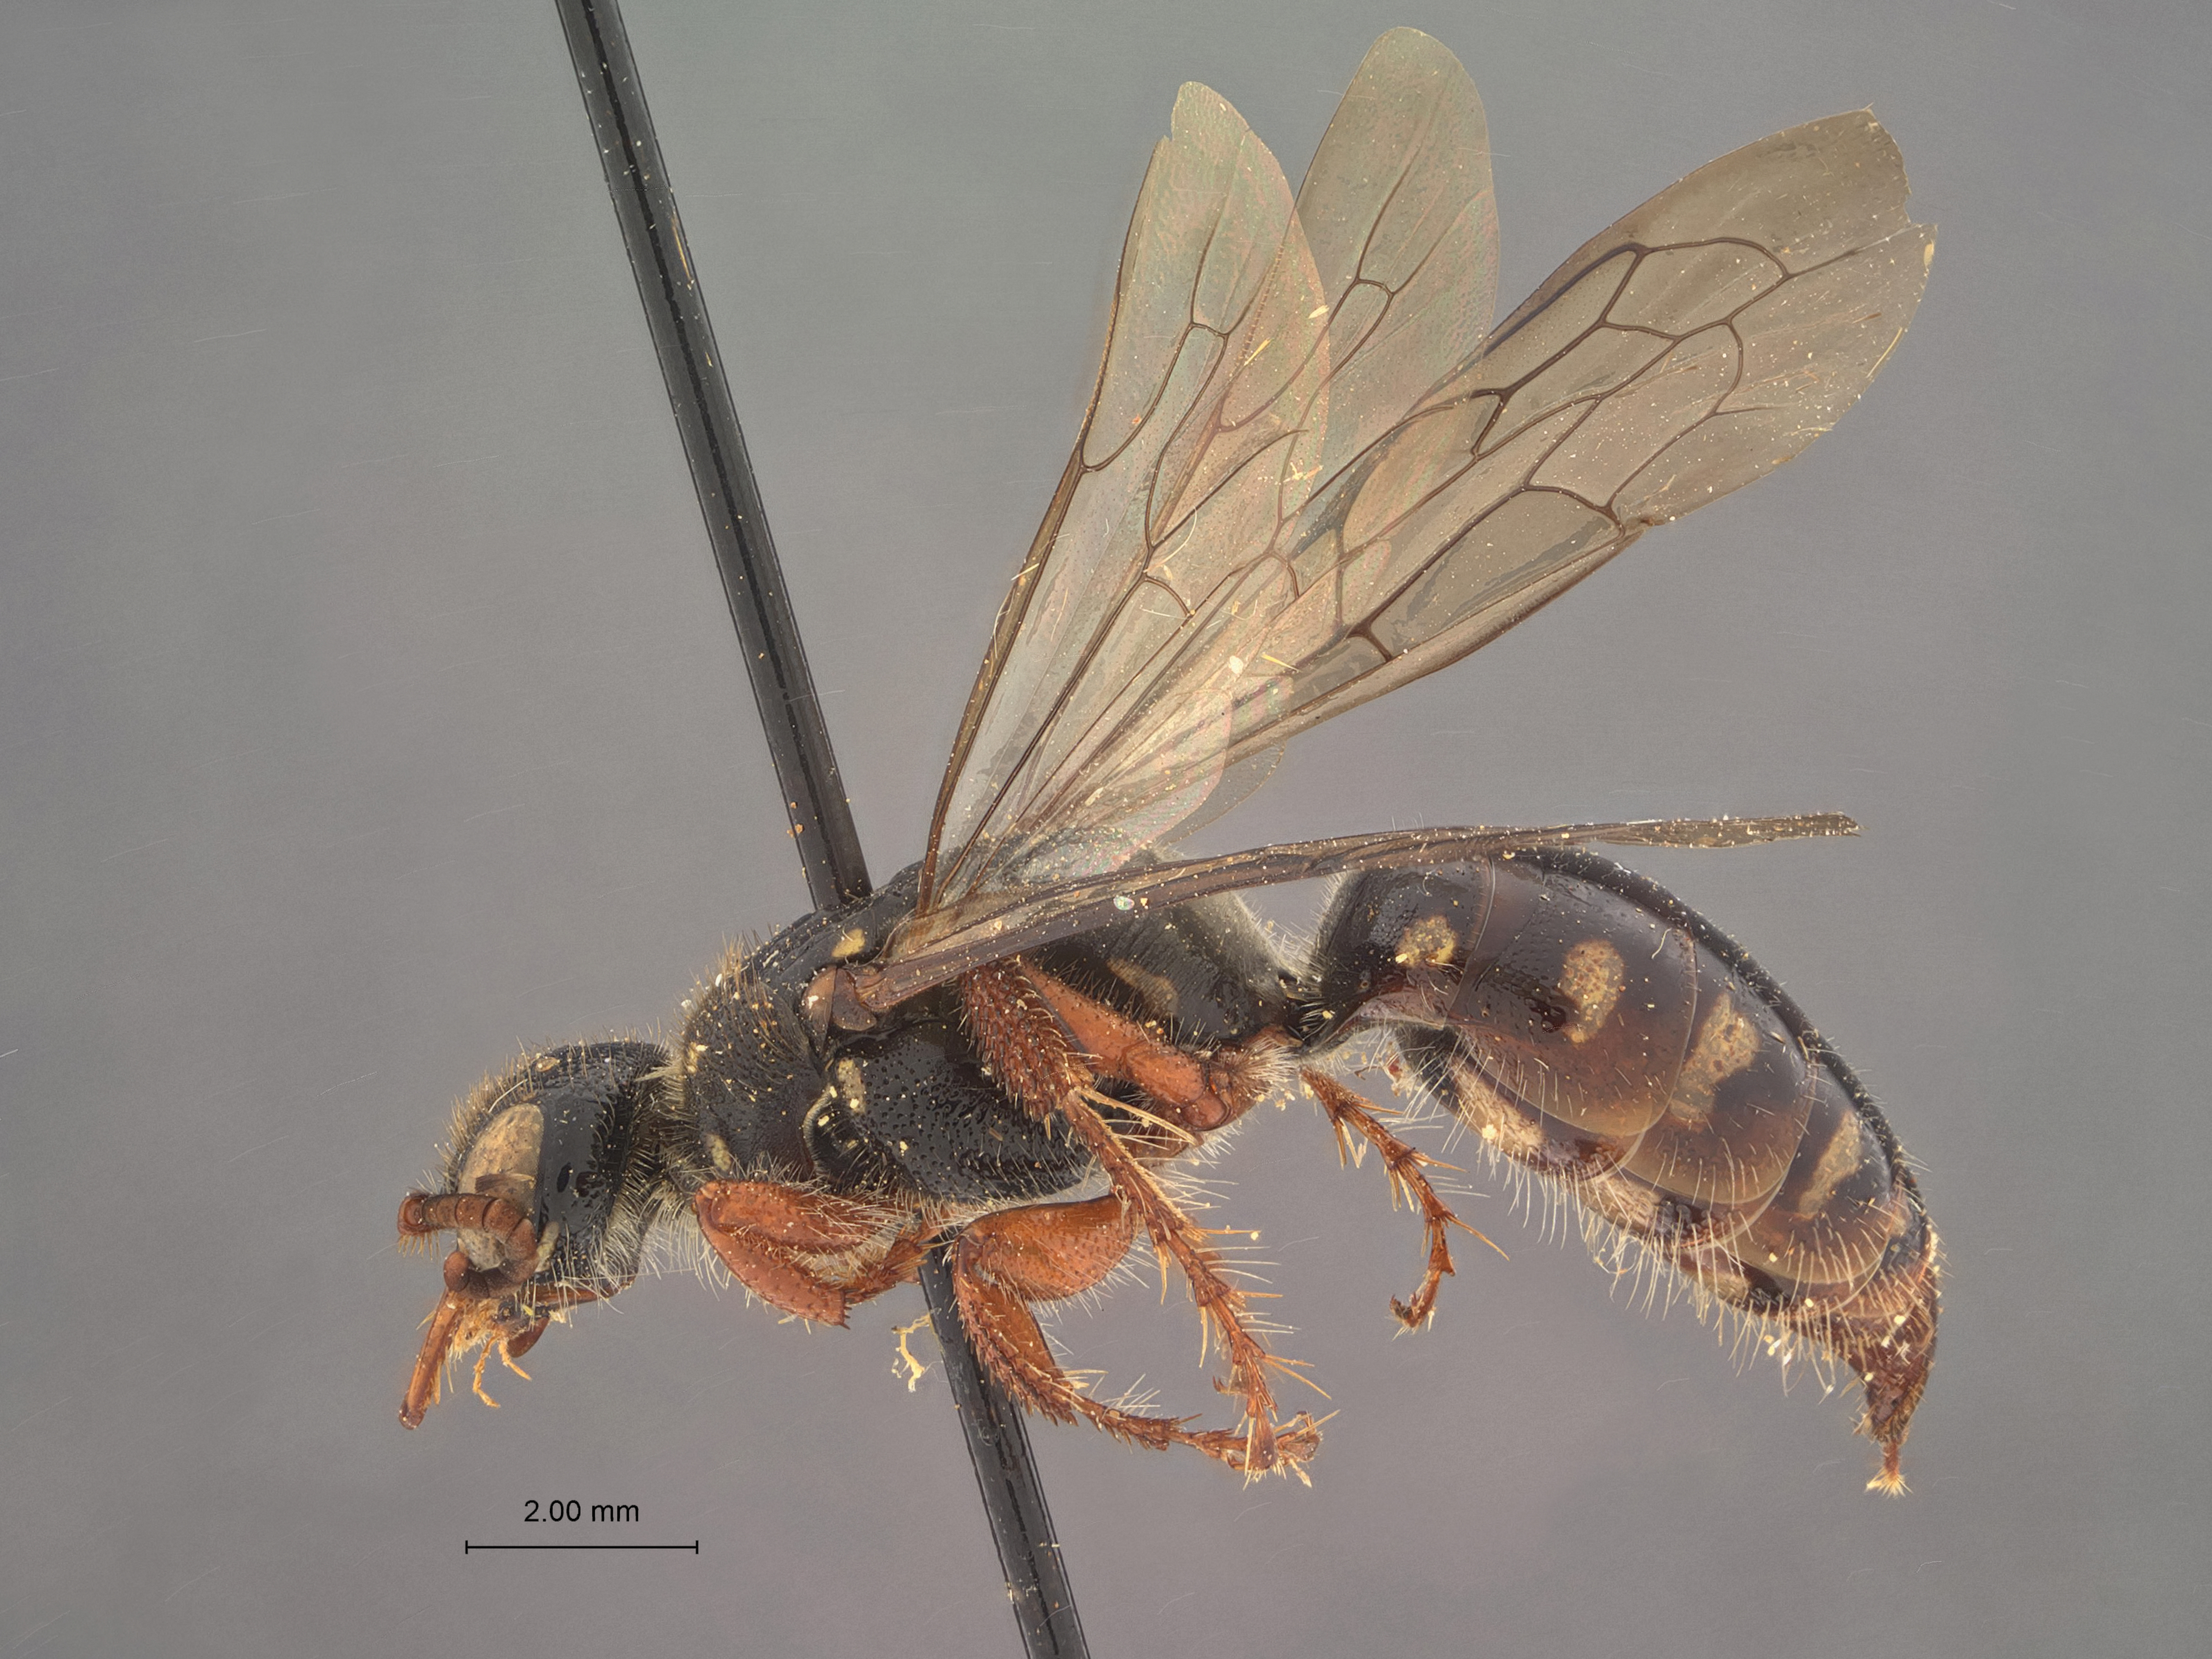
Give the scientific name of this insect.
Myzina dominicana
